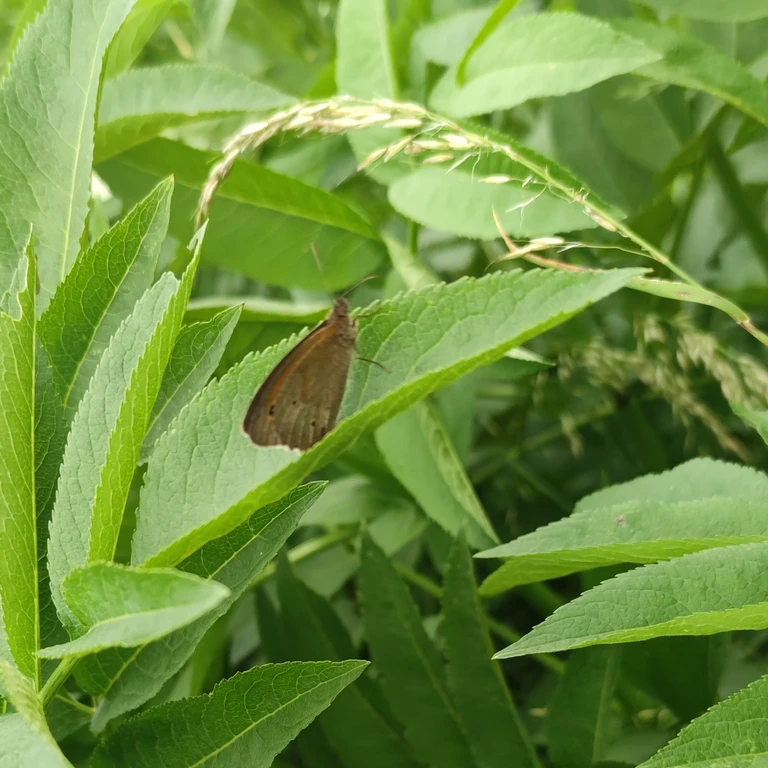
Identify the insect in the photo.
Maniola jurtina
